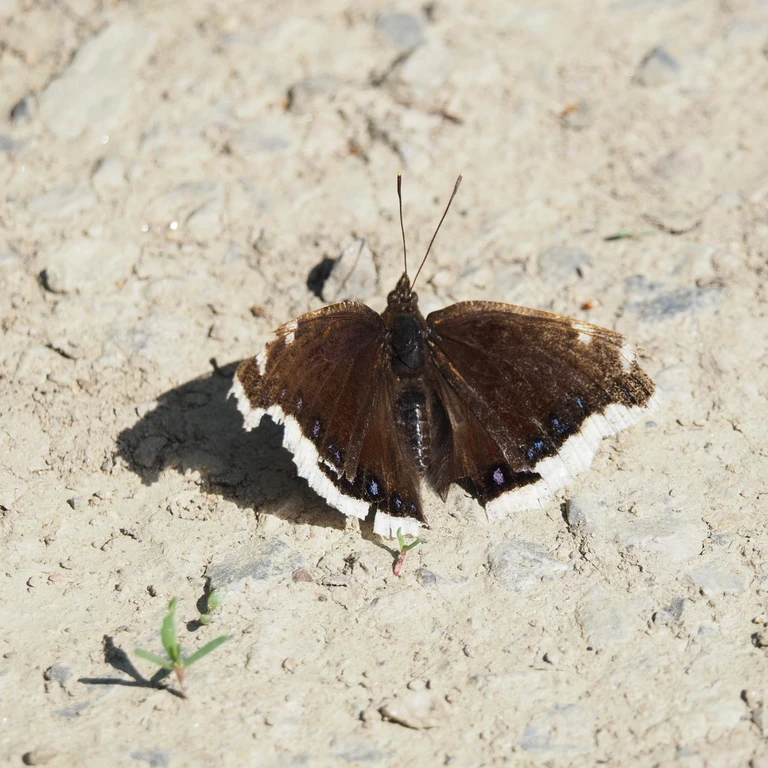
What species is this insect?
Nymphalis antiopa
